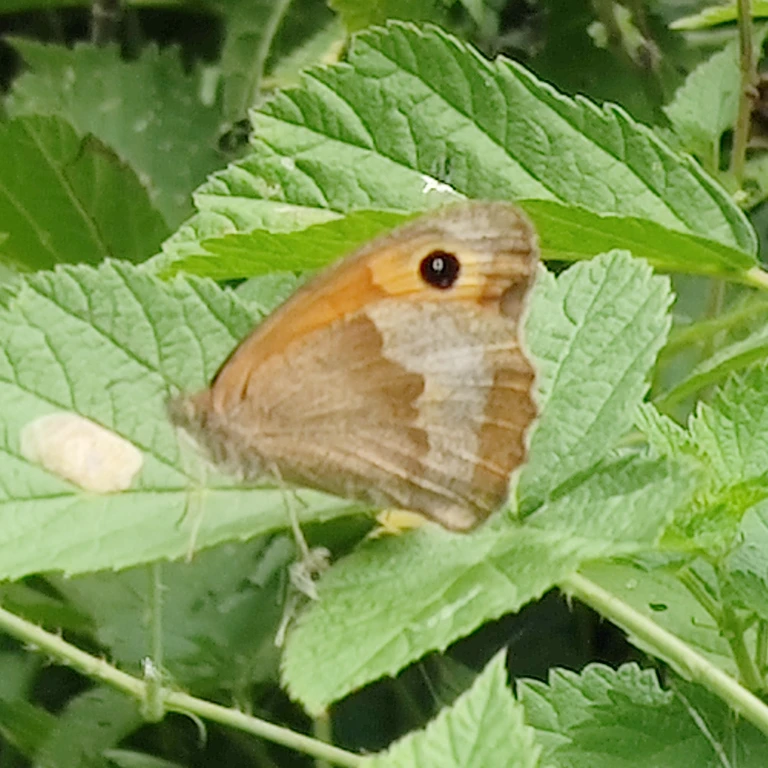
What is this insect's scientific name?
Maniola jurtina
